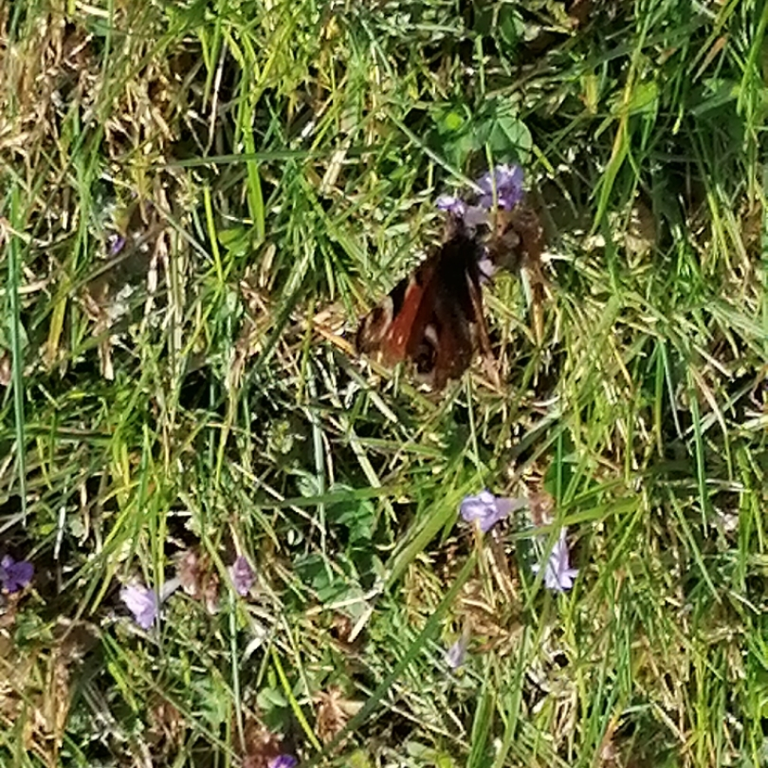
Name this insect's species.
Aglais io
